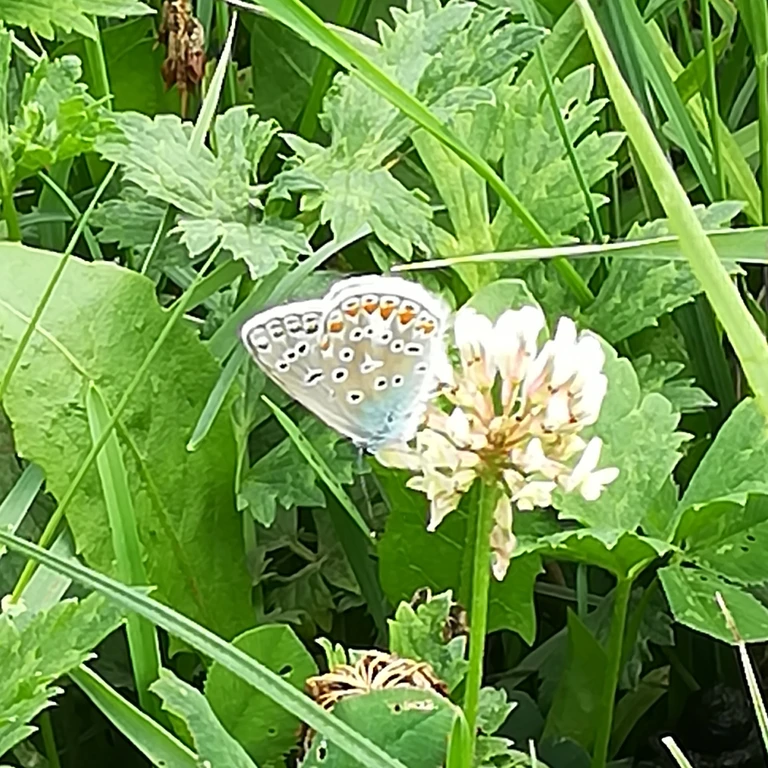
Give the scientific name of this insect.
Polyommatus icarus
